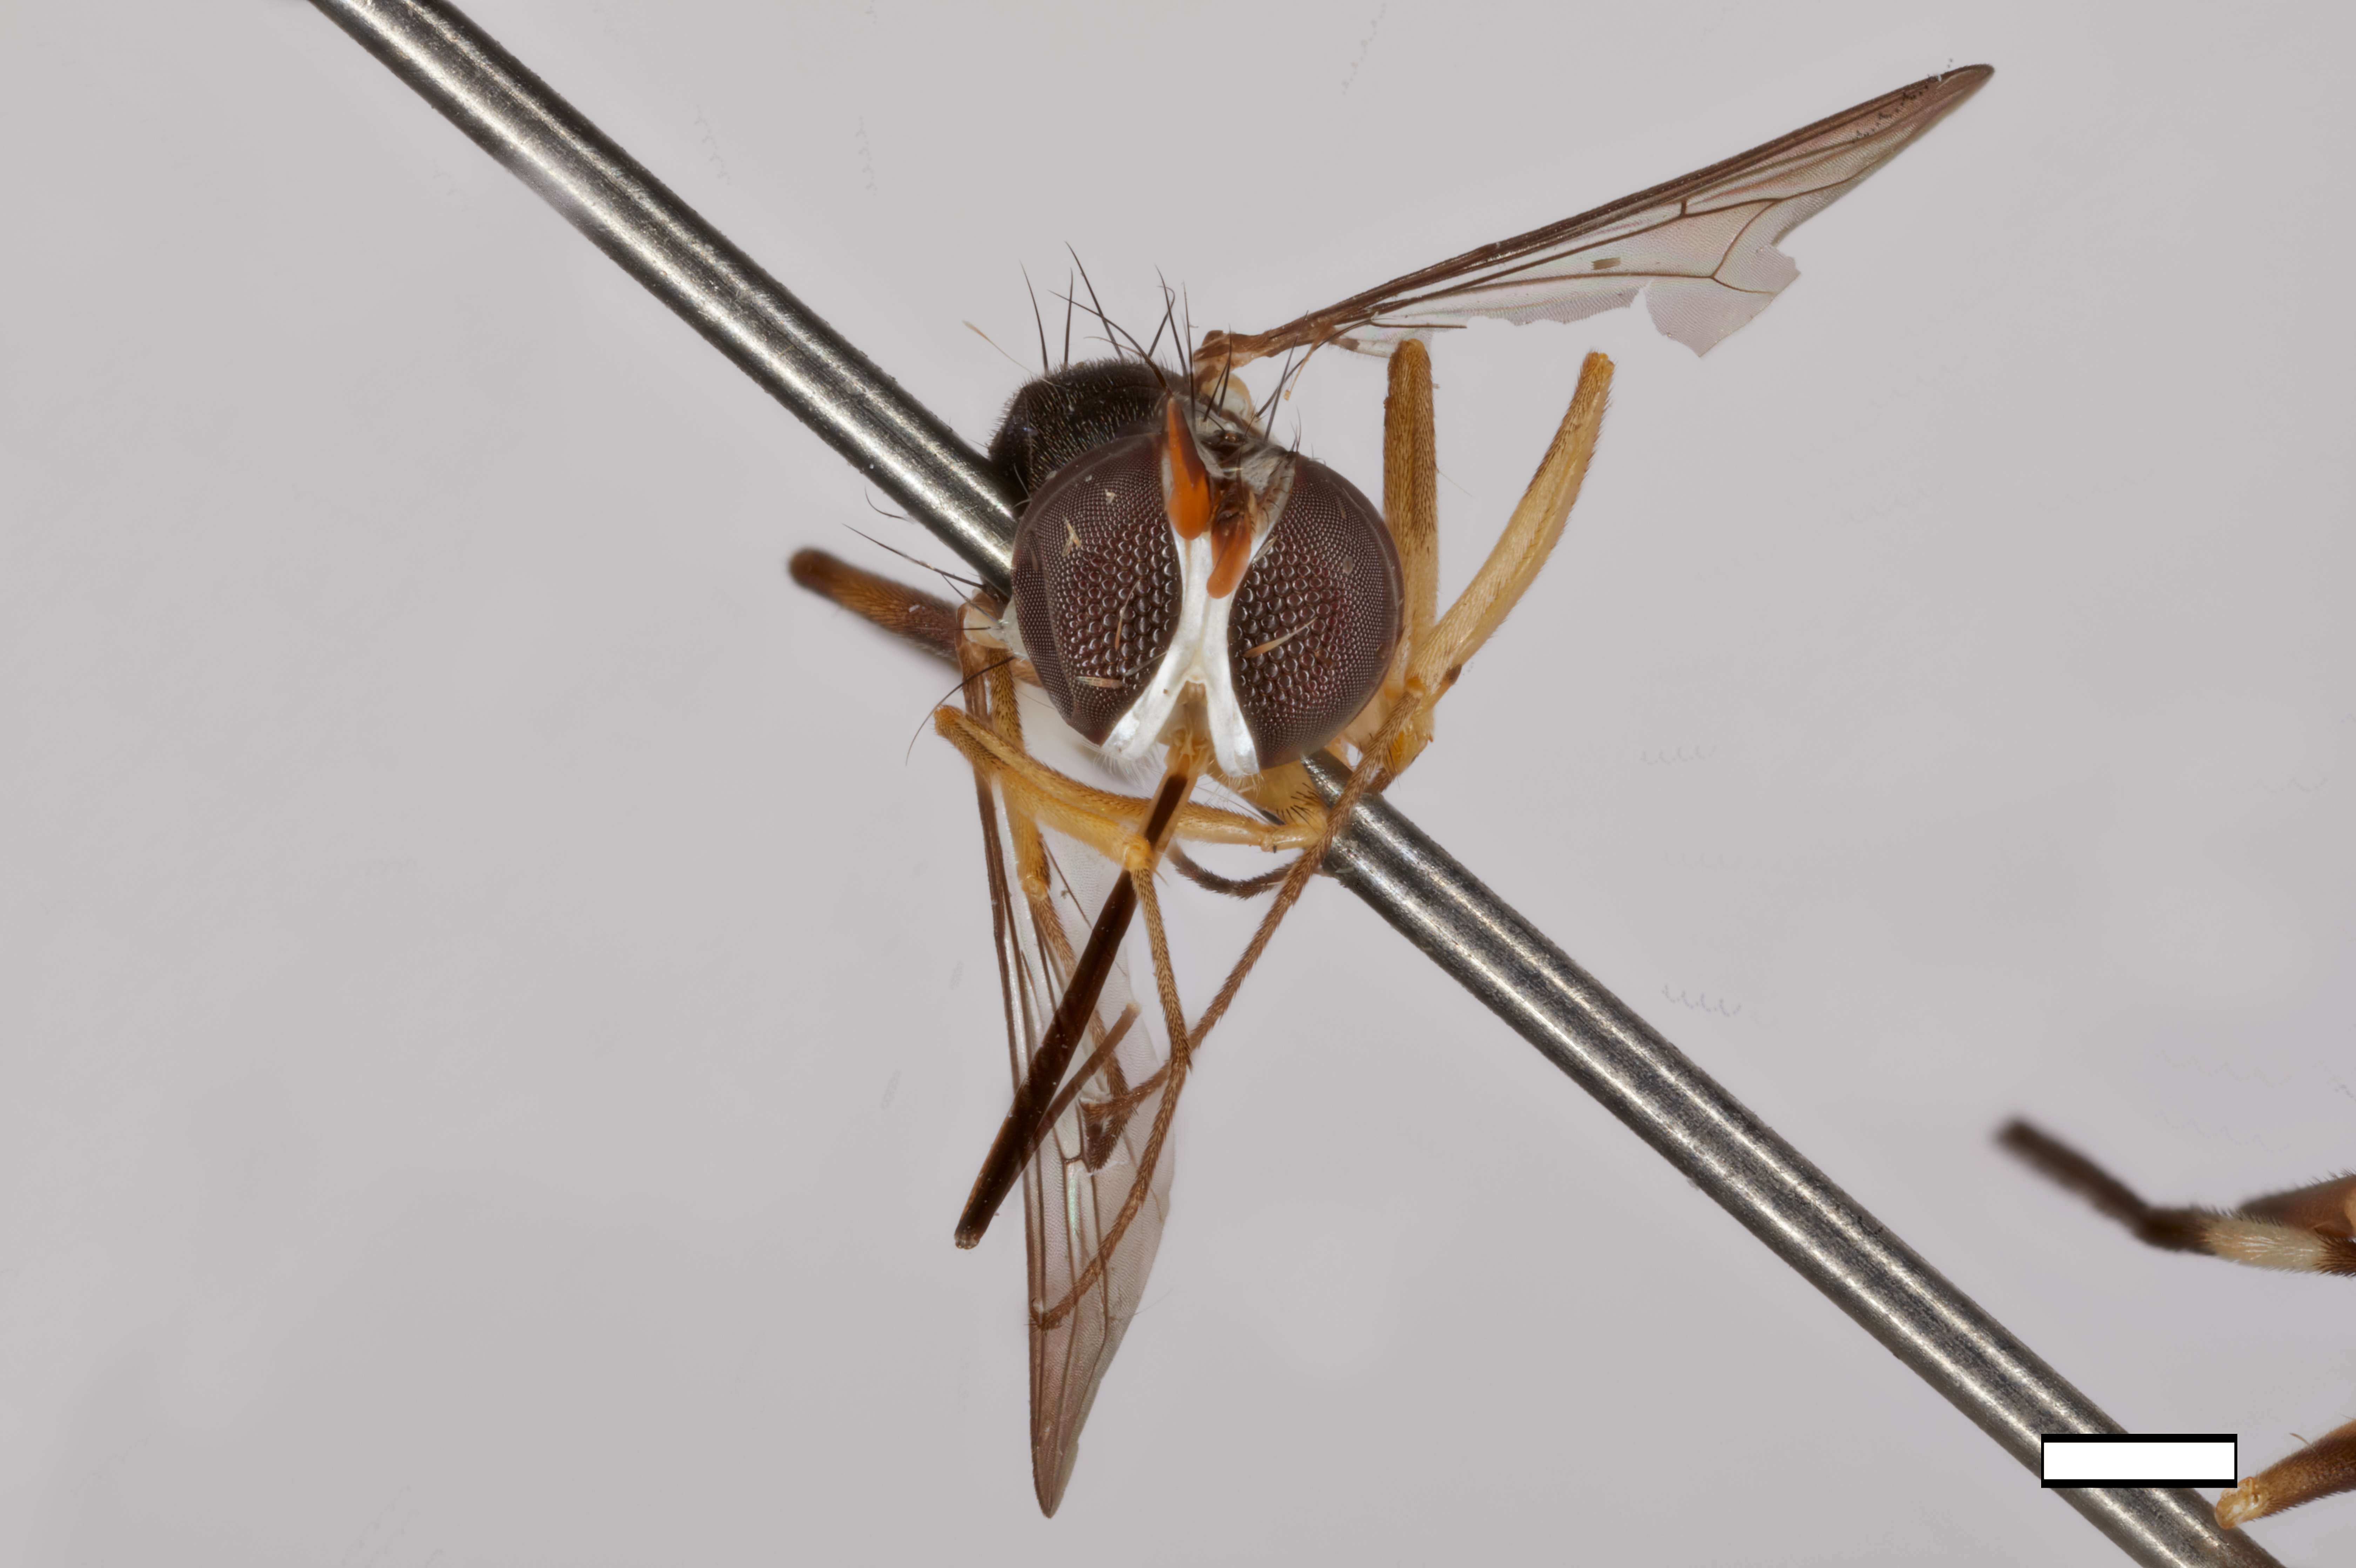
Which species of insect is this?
Stylogaster triannulata
